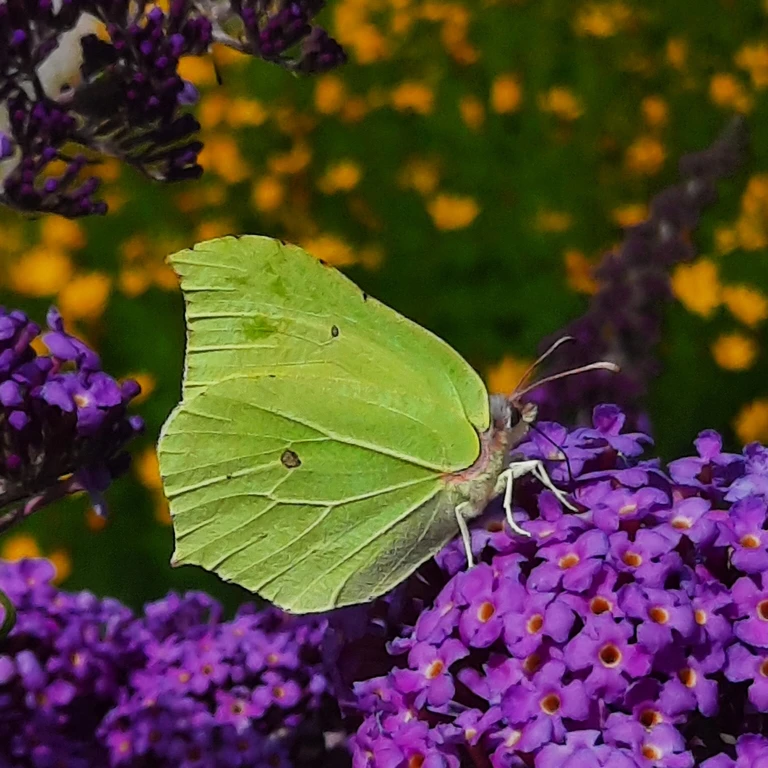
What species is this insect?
Gonepteryx rhamni
